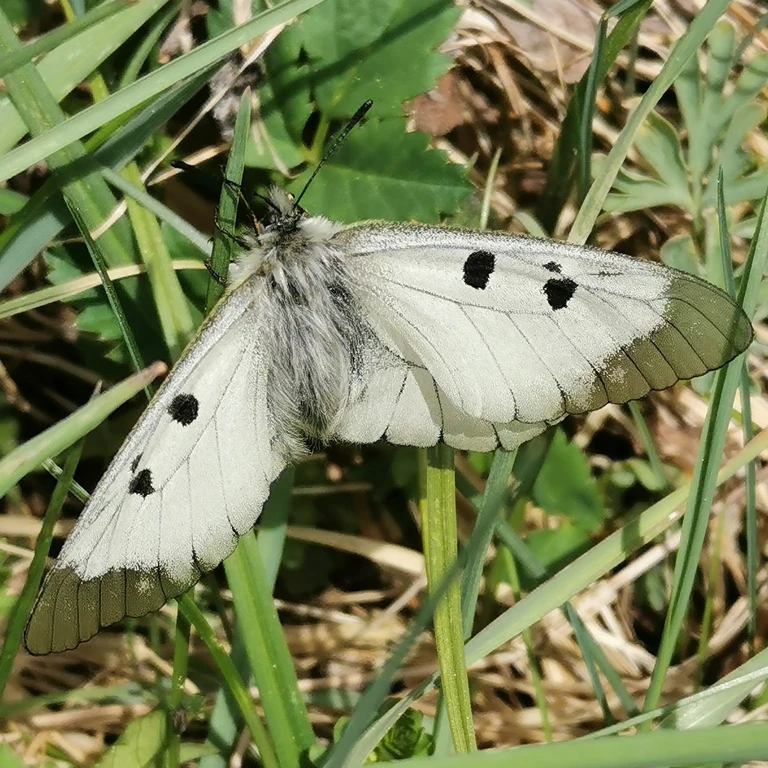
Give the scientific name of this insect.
Parnassius mnemosyne
